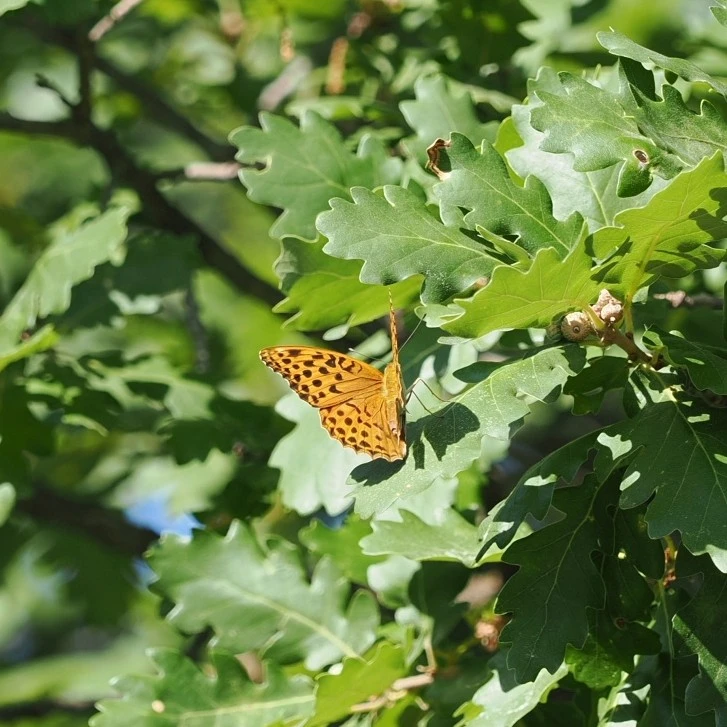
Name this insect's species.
Argynnis paphia
